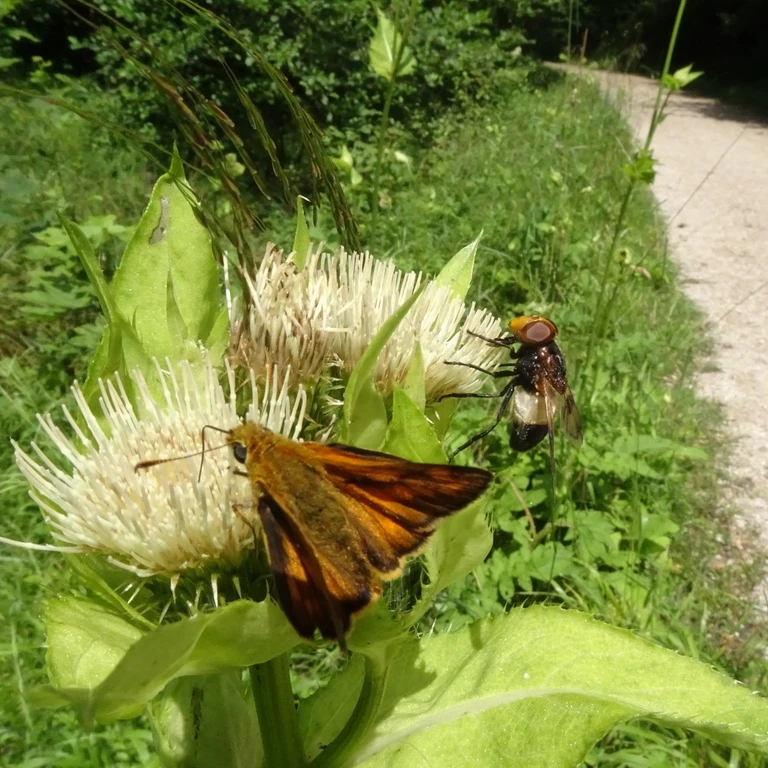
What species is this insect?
Ochlodes sylvanus (also Ochlodes venata)
